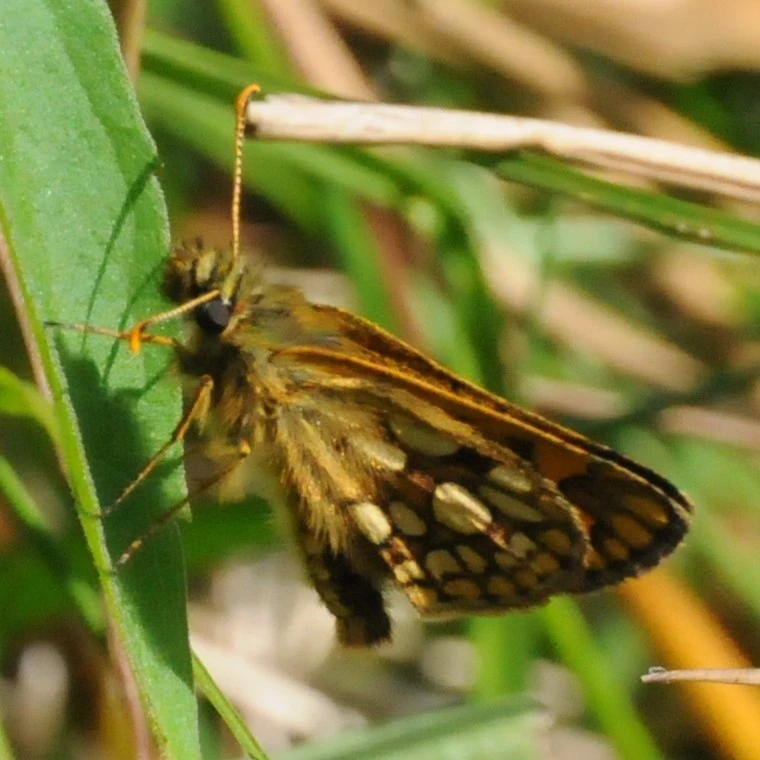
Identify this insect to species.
Carterocephalus palaemon
